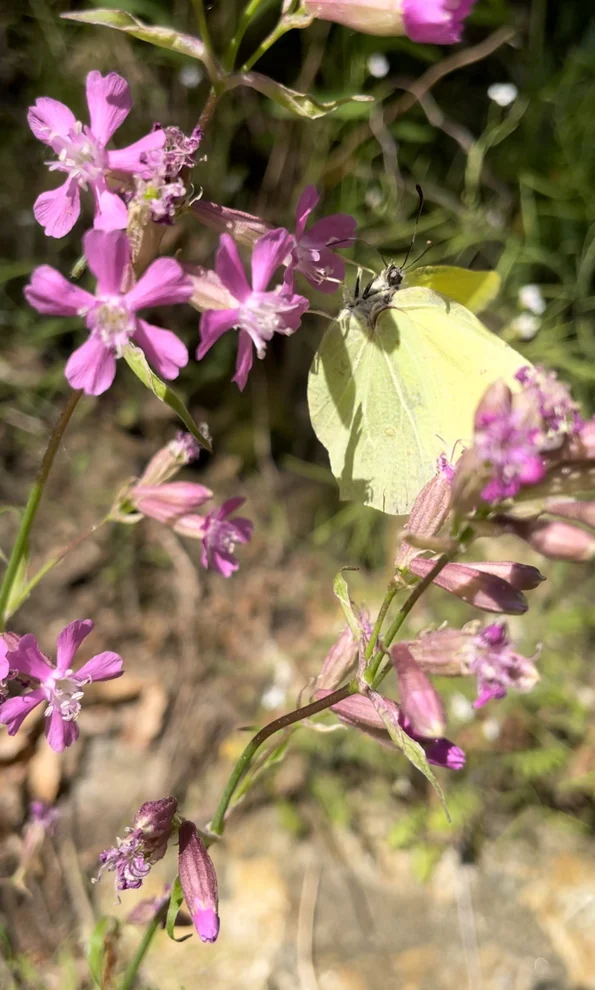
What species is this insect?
Gonepteryx rhamni
